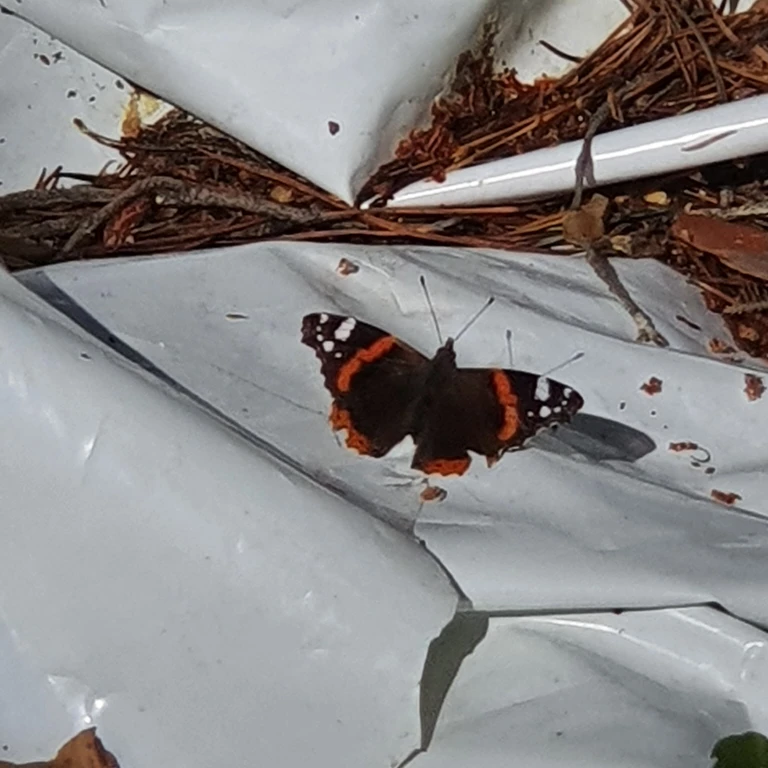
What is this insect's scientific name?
Vanessa atalanta
